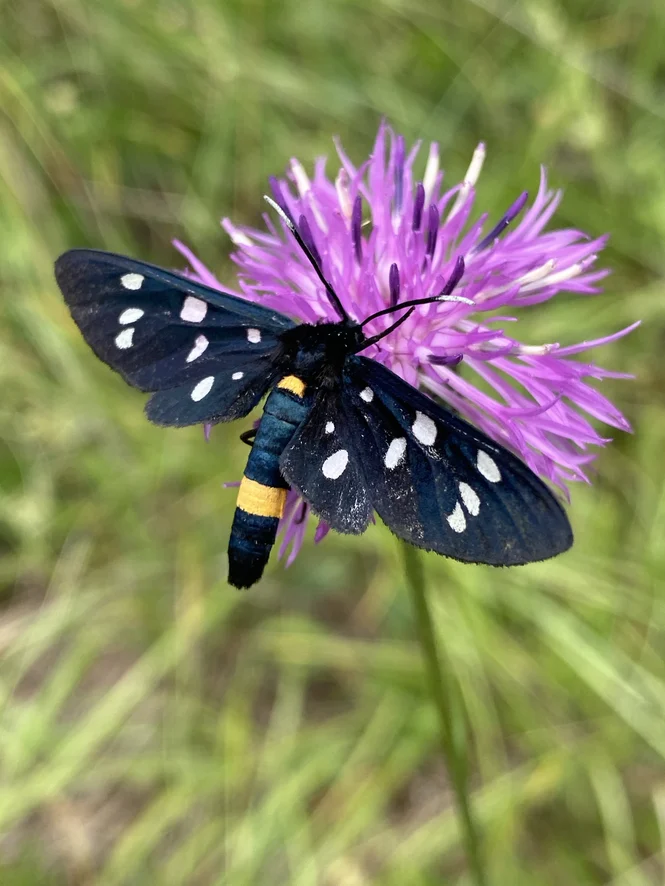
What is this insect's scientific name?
Amata phegea
